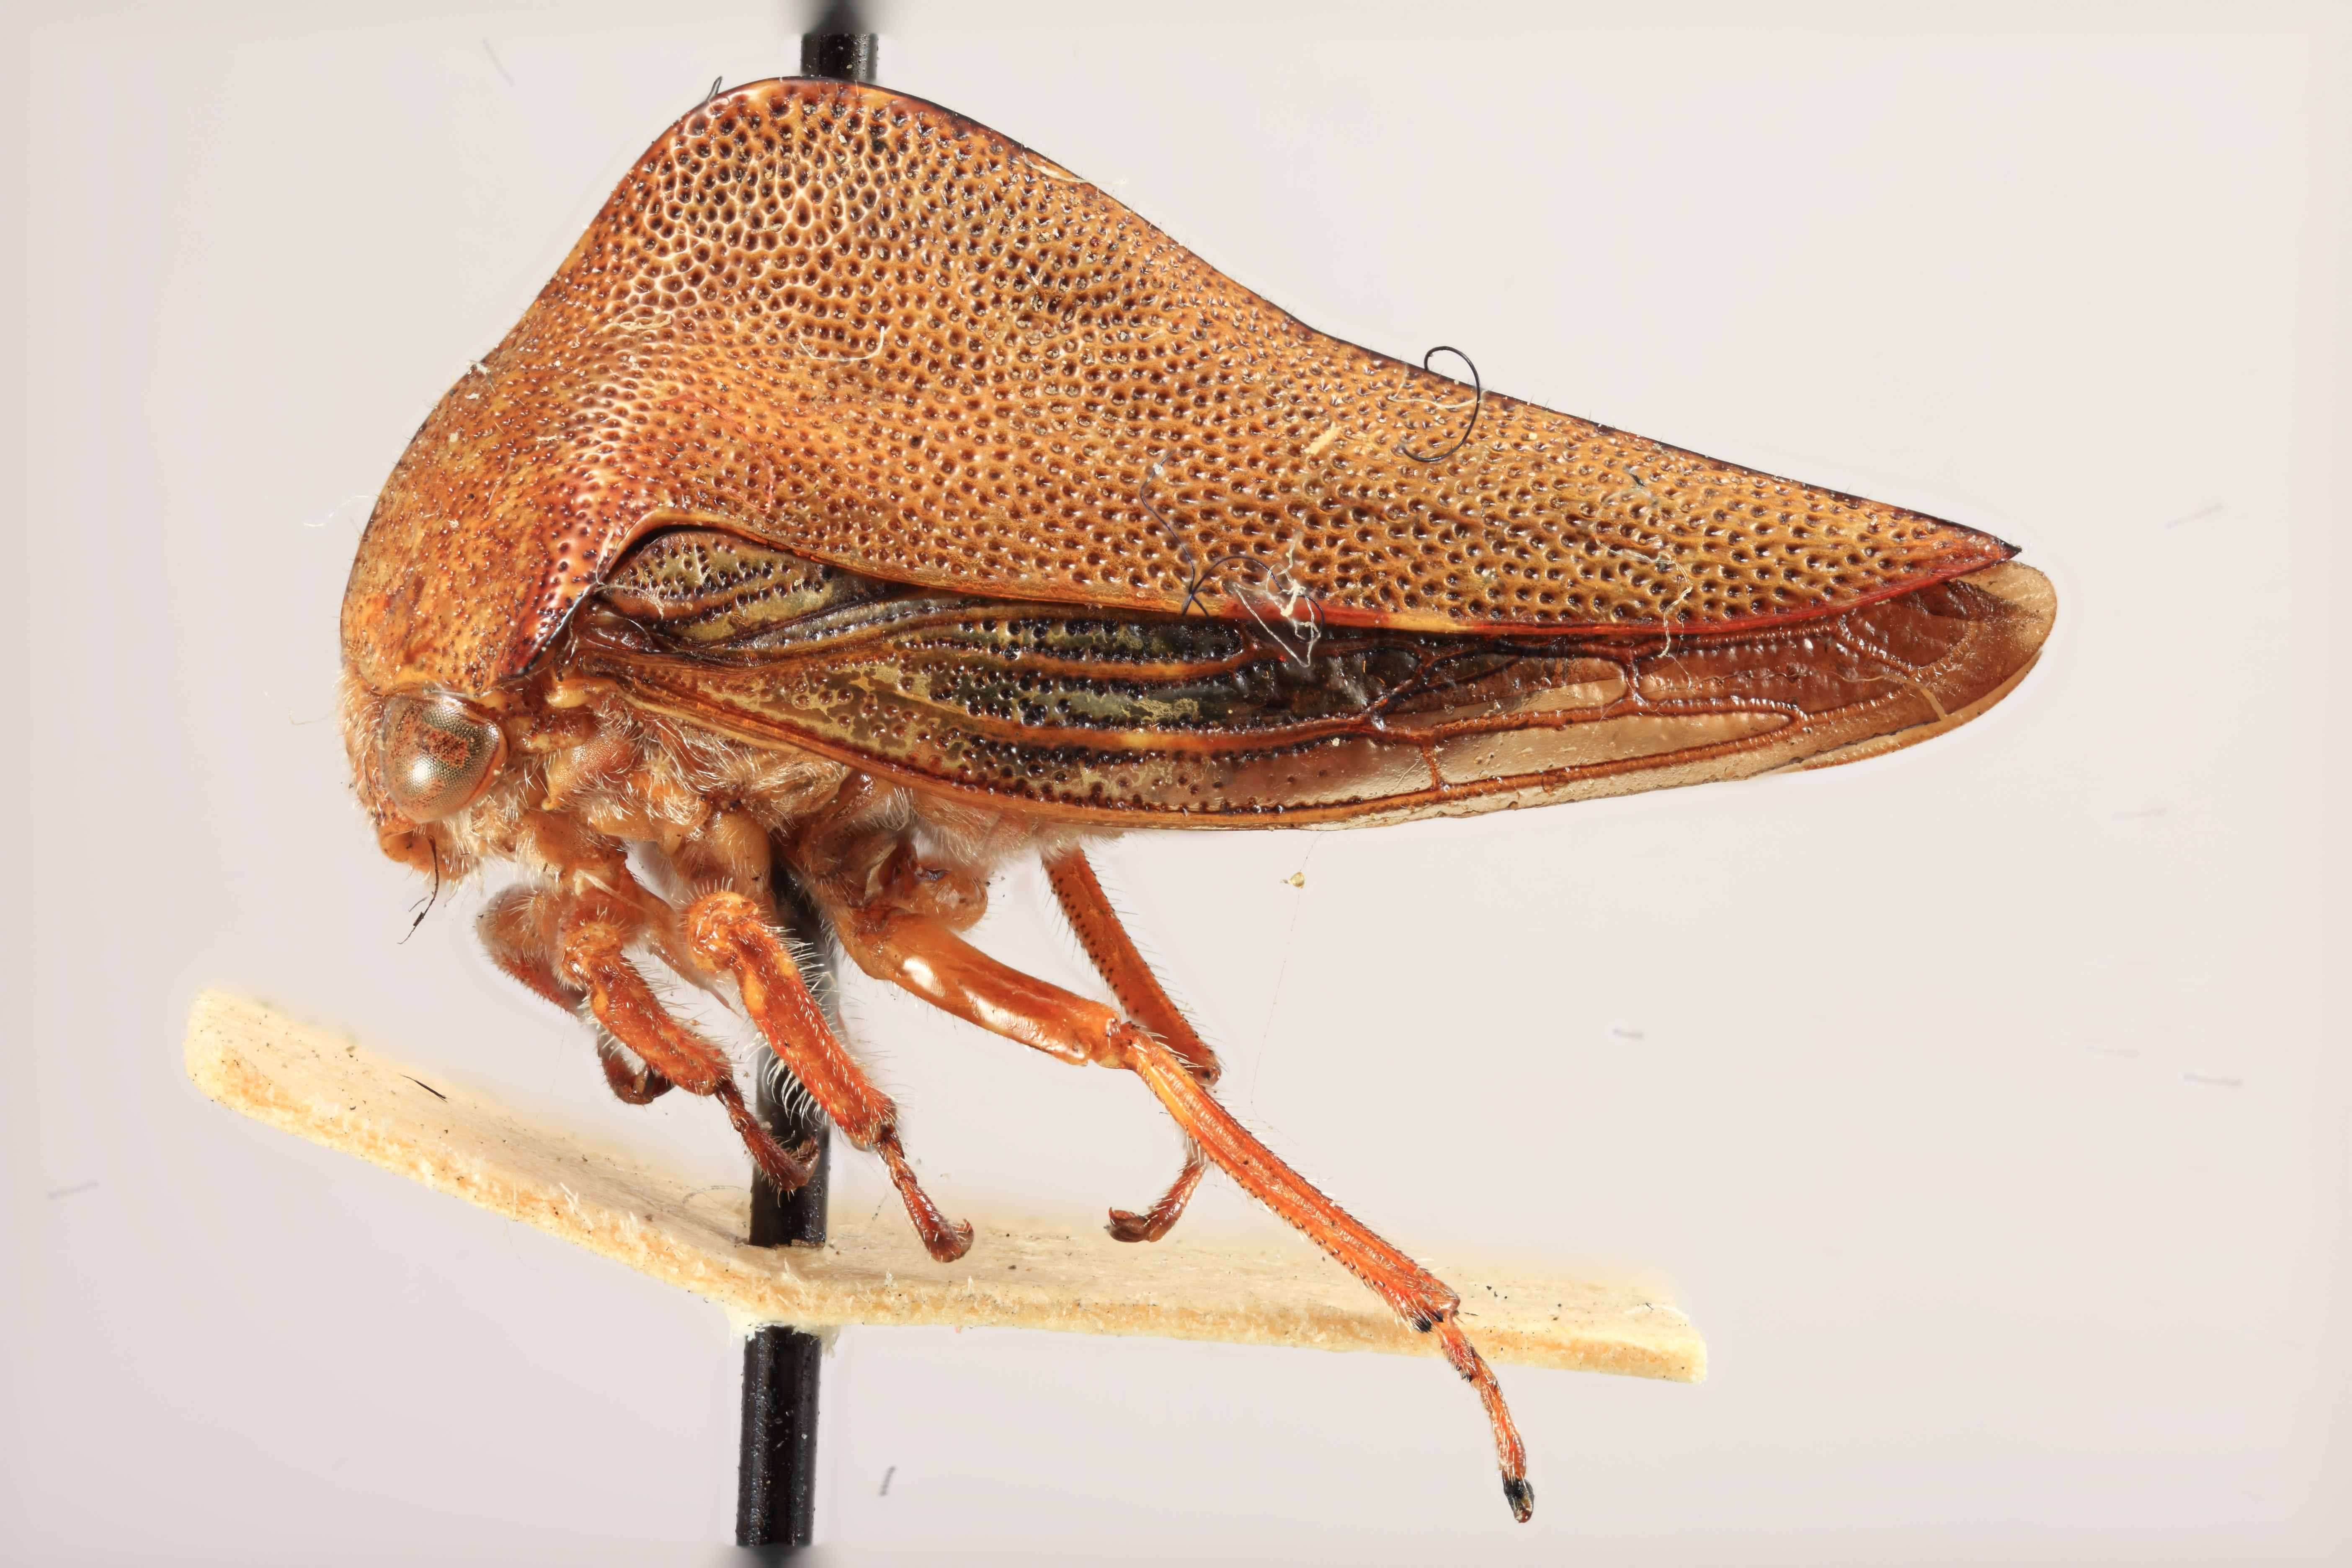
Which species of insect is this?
Palonica deserta
